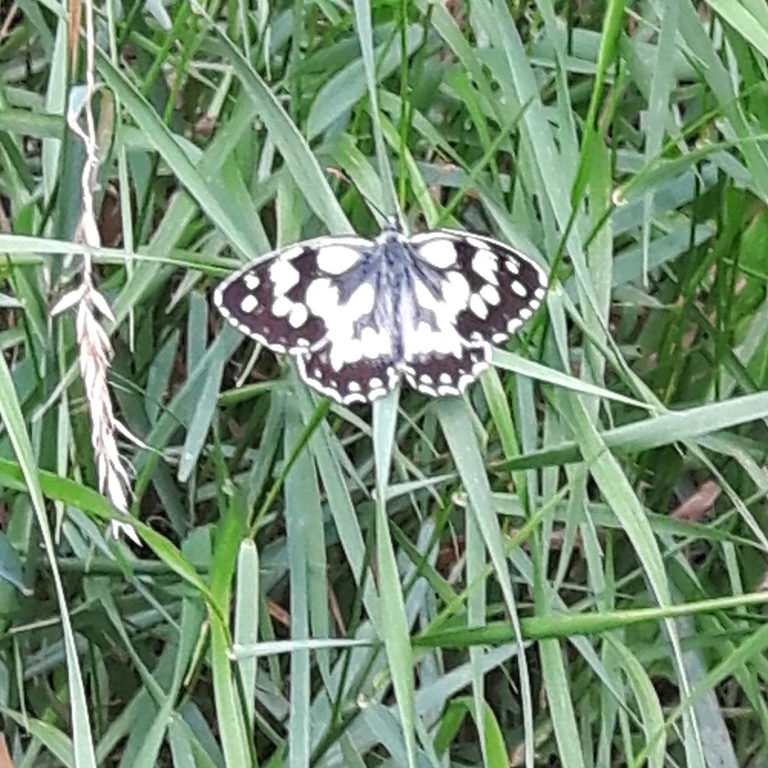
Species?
Melanargia galathea
